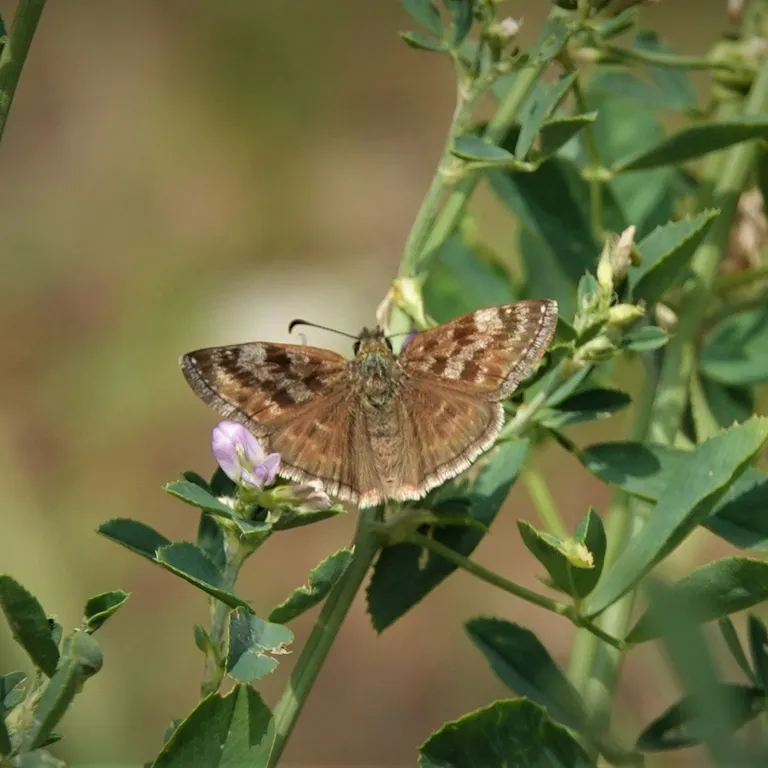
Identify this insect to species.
Erynnis tages
